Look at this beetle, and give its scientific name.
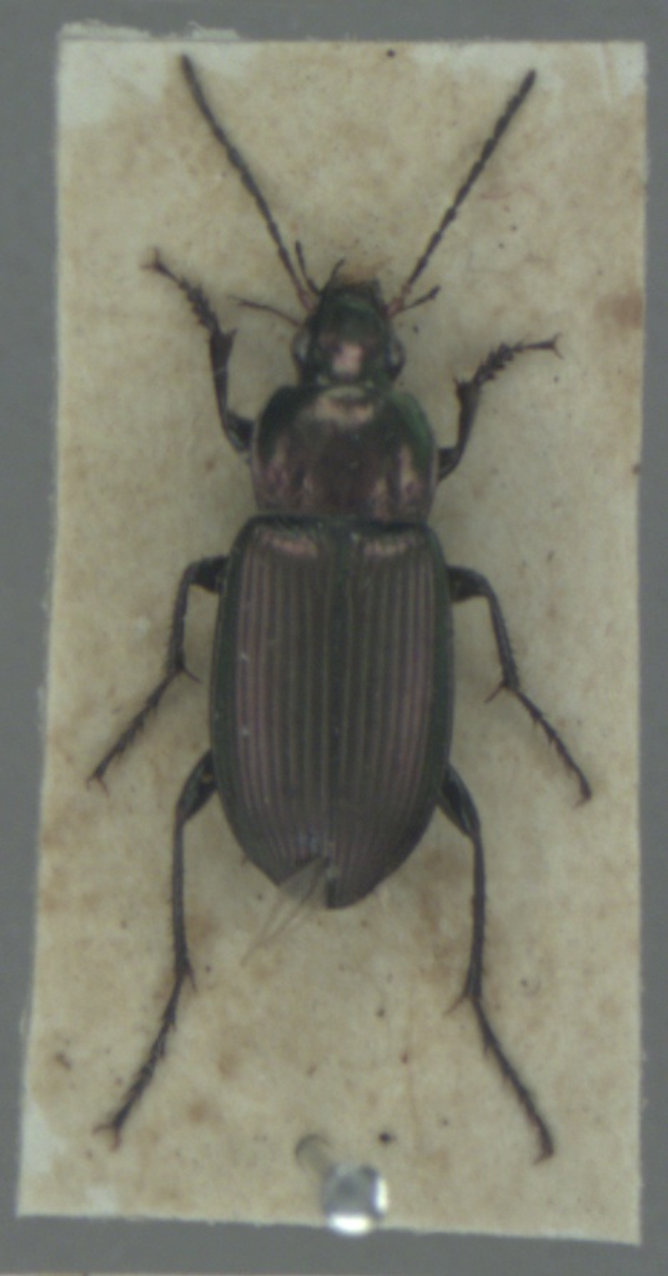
Poecilus cupreus
